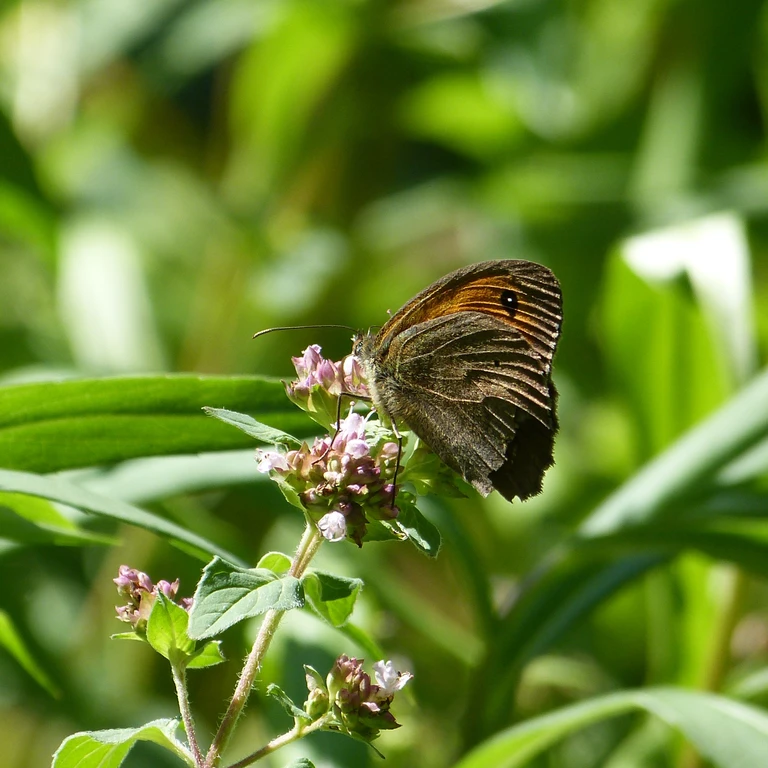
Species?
Maniola jurtina
